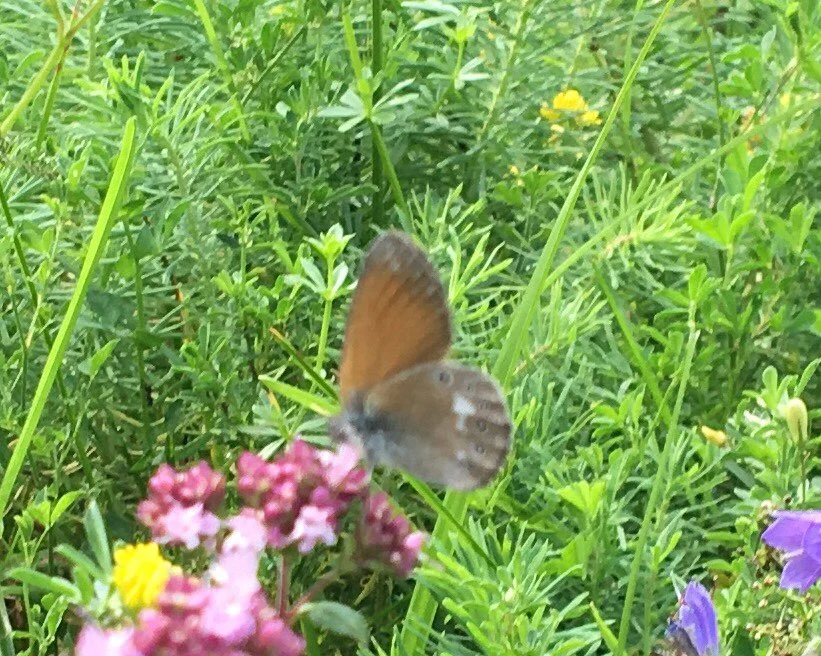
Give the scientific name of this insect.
Coenonympha glycerion (also Coenonympha iphis)
